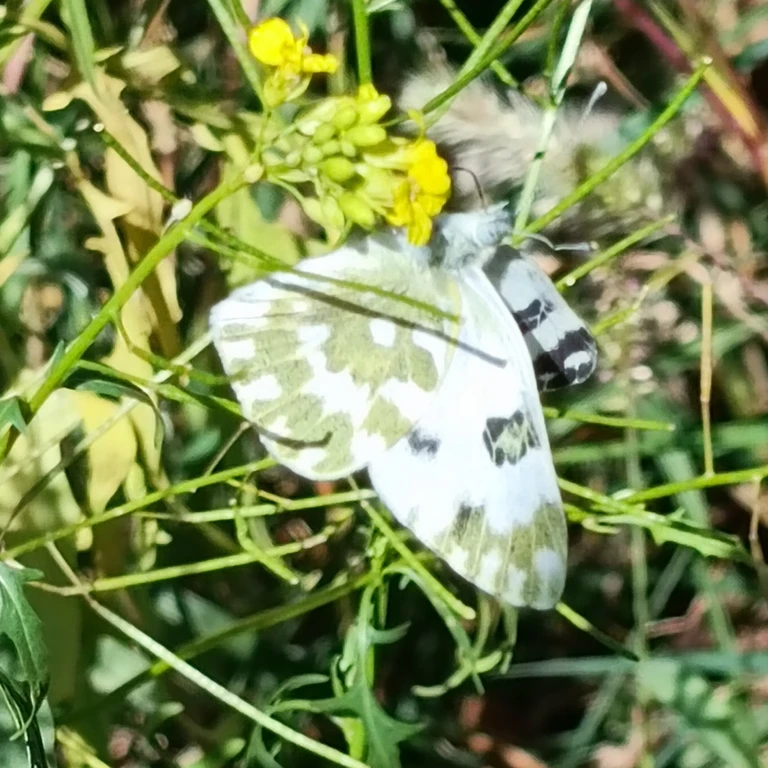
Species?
Pontia edusa
